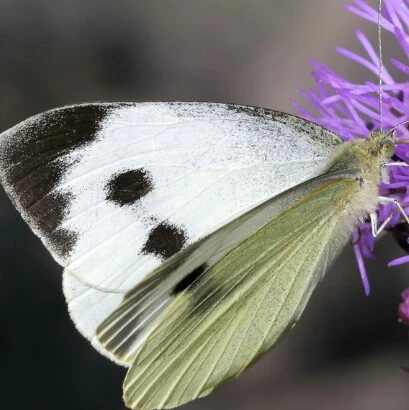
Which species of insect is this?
Pieris brassicae
